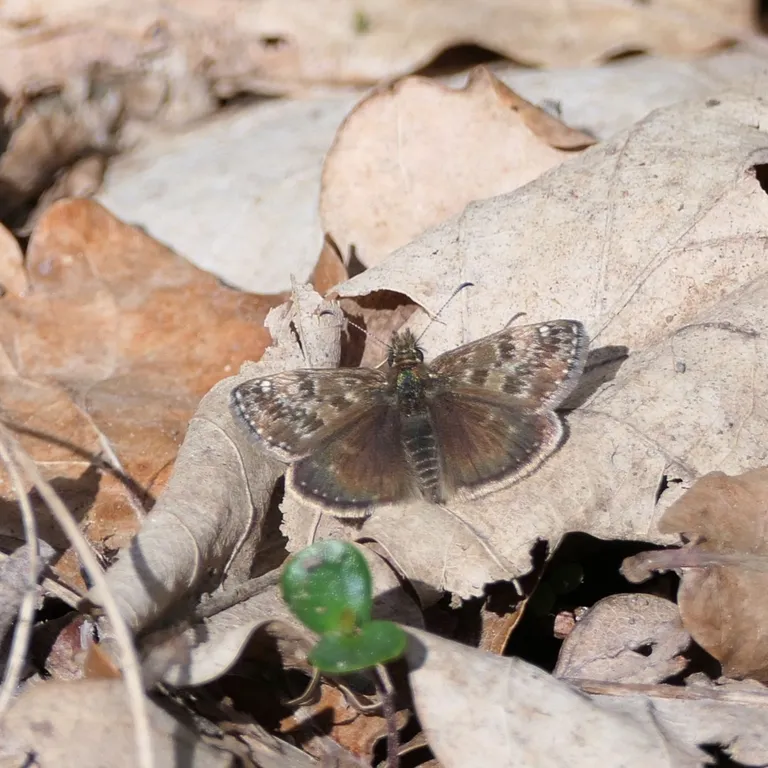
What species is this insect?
Erynnis tages
